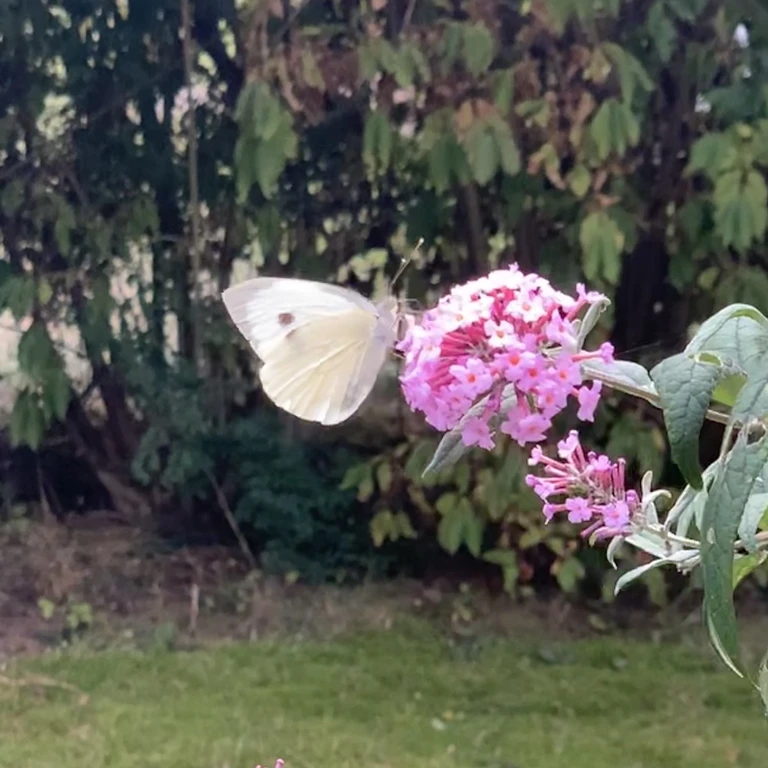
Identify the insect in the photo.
Pieris brassicae
